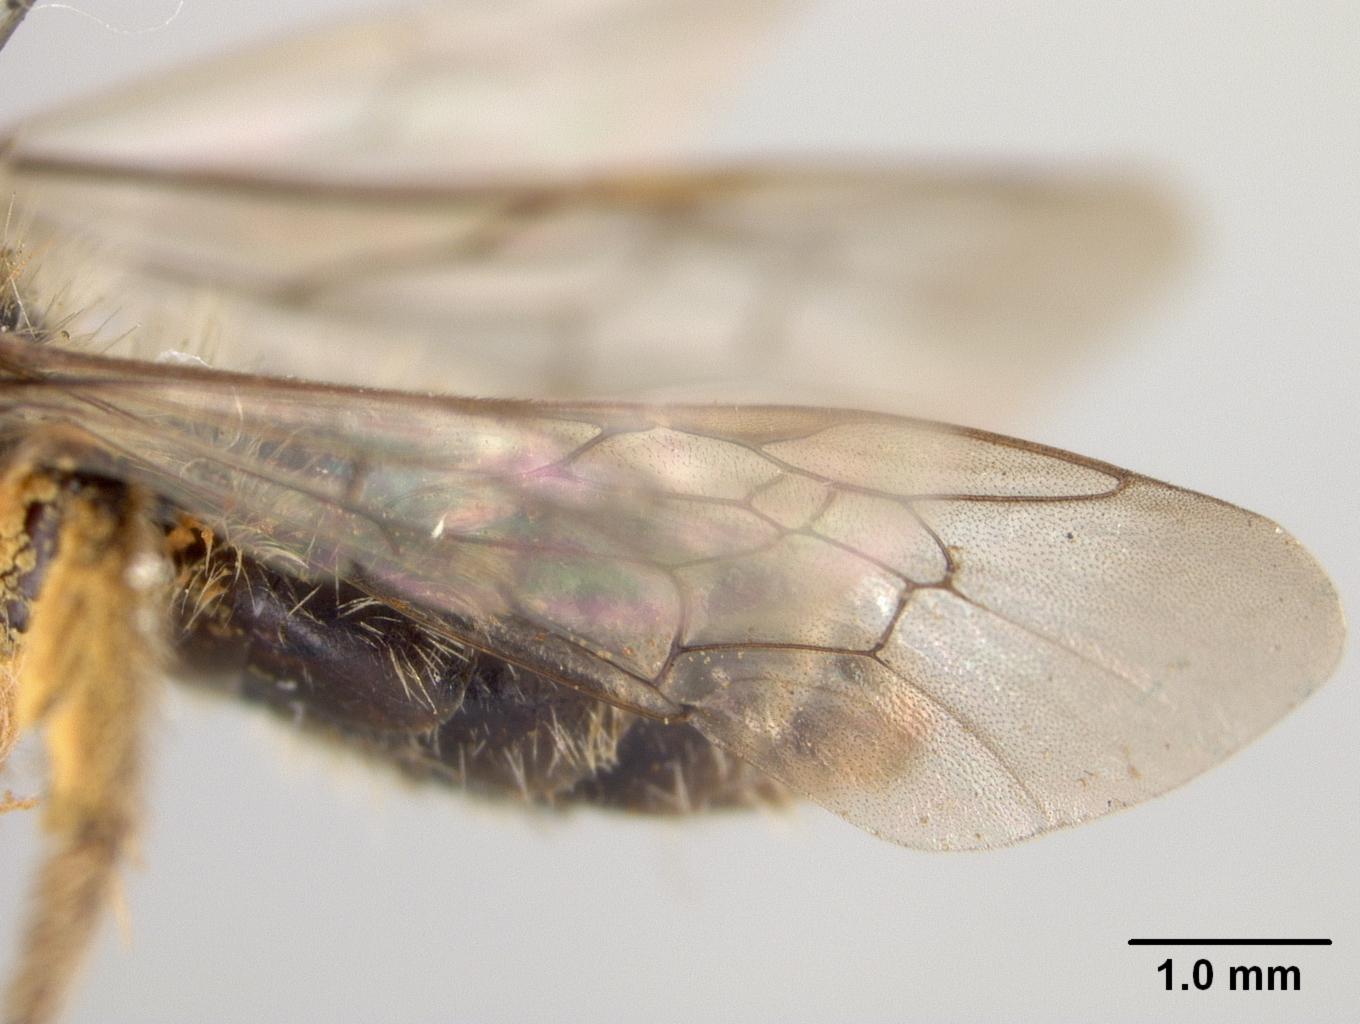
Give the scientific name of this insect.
Andrena rodilla
